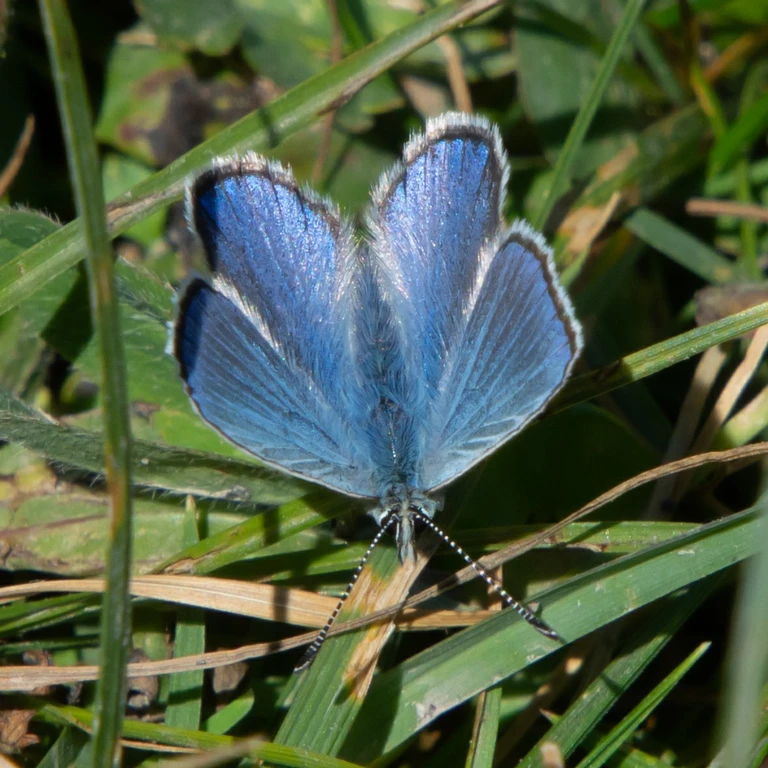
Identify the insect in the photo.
Agriades orbitulus (also Albulina orbitulus)
